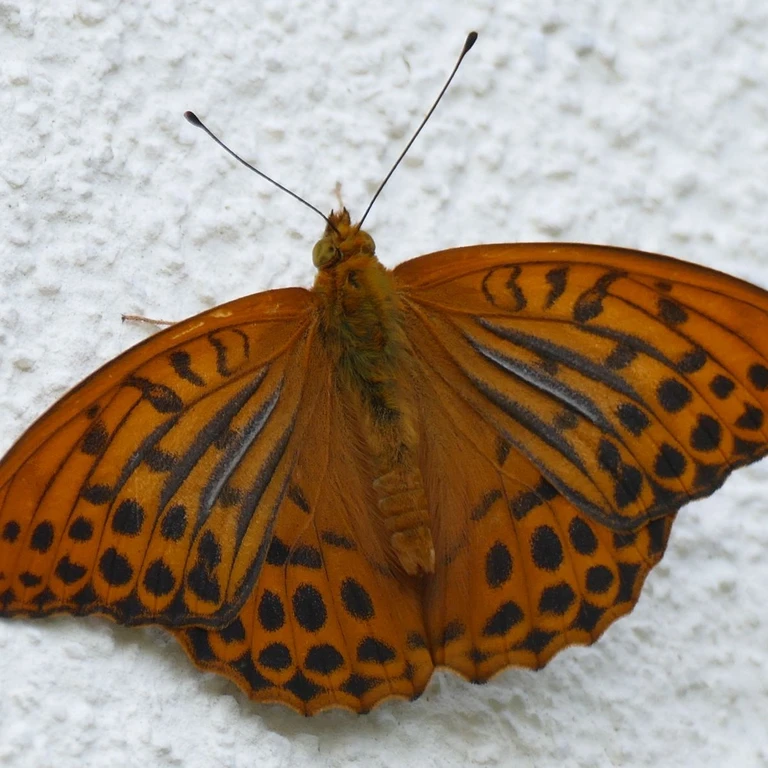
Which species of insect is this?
Argynnis paphia
